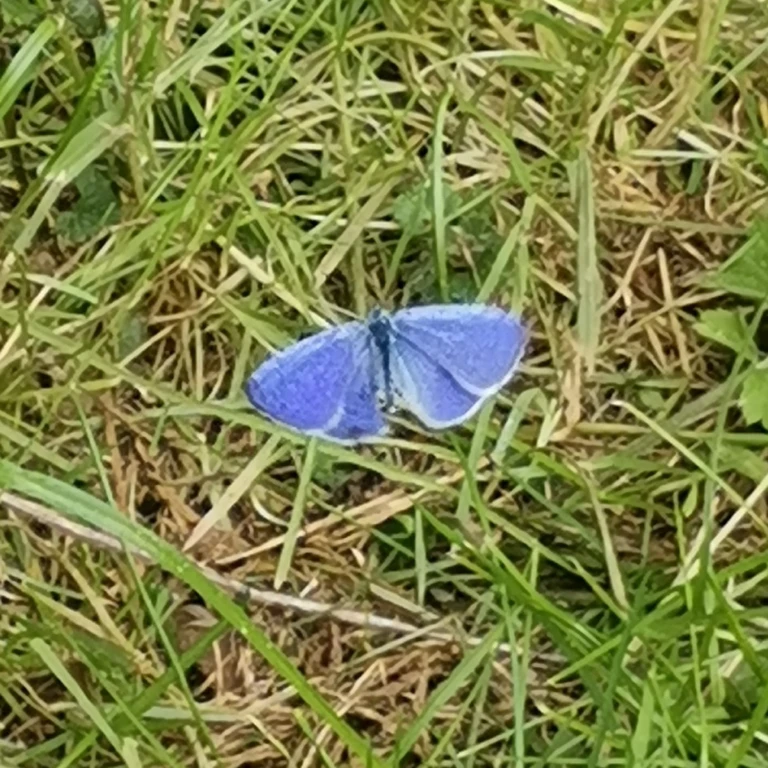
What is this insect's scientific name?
Celastrina argiolus
